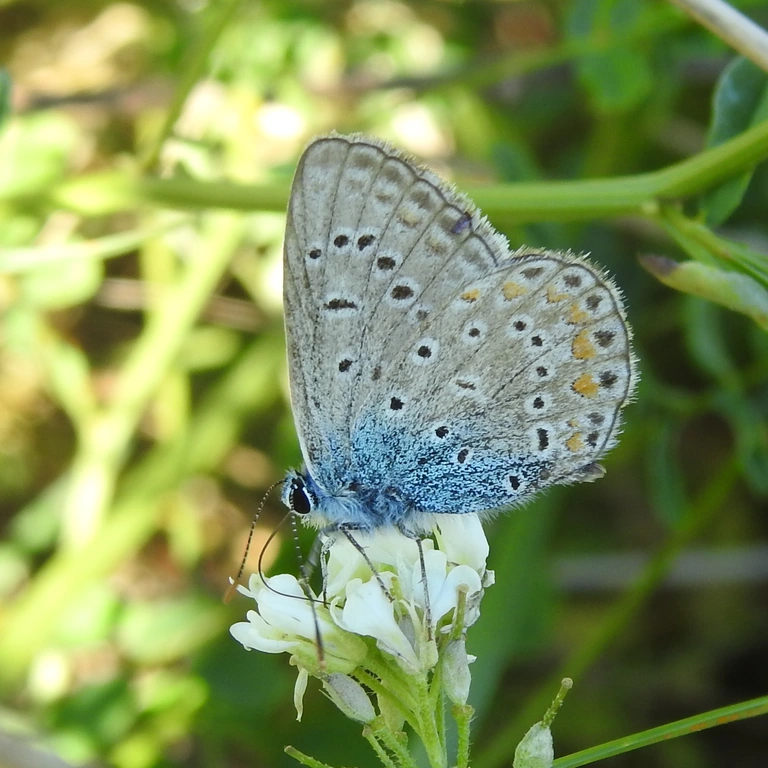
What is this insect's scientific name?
Polyommatus icarus
